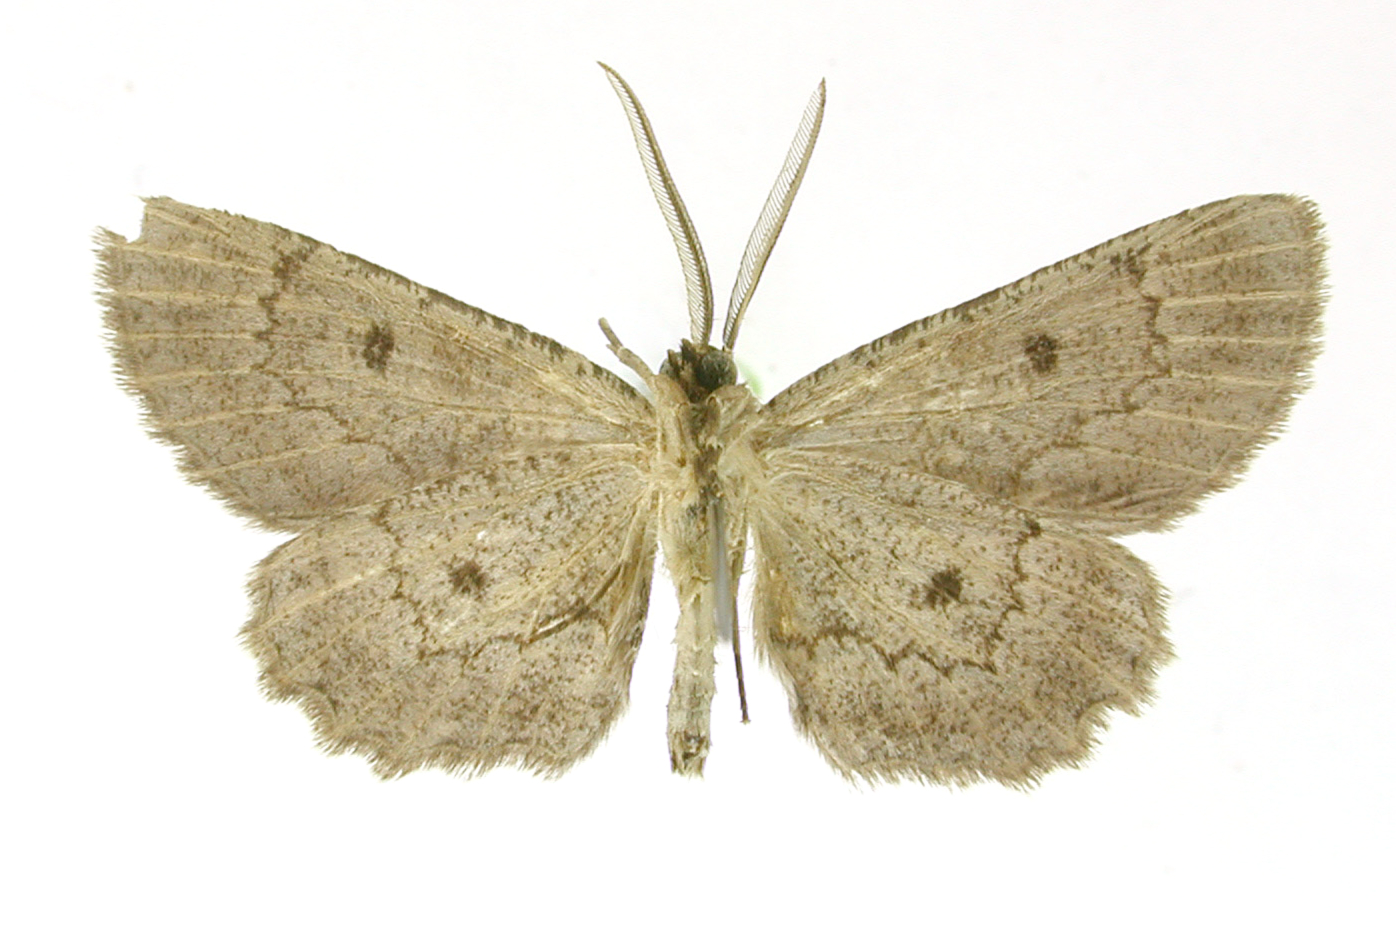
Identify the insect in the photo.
Stenalcidia unidentifera
